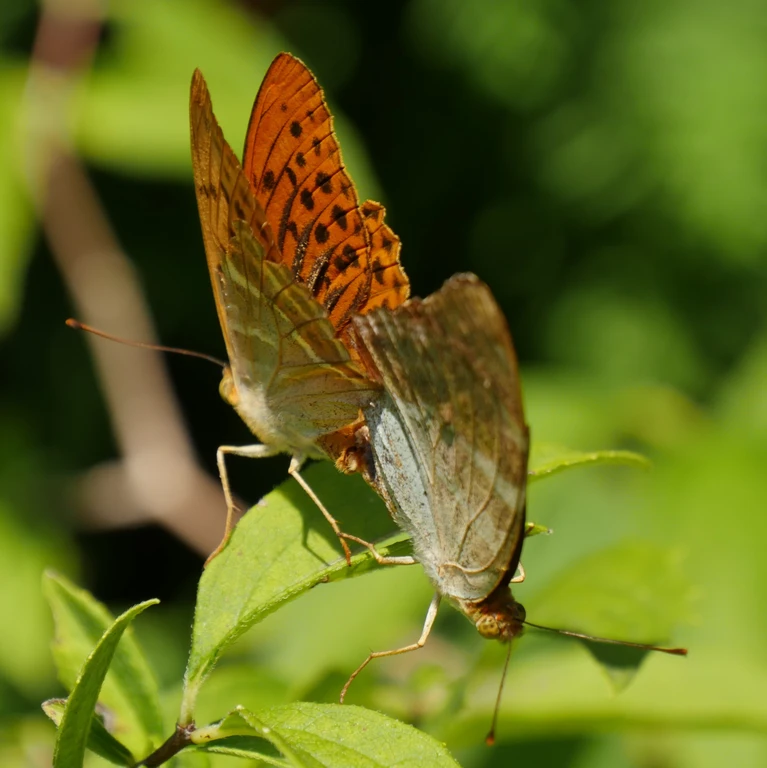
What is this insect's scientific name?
Argynnis paphia
